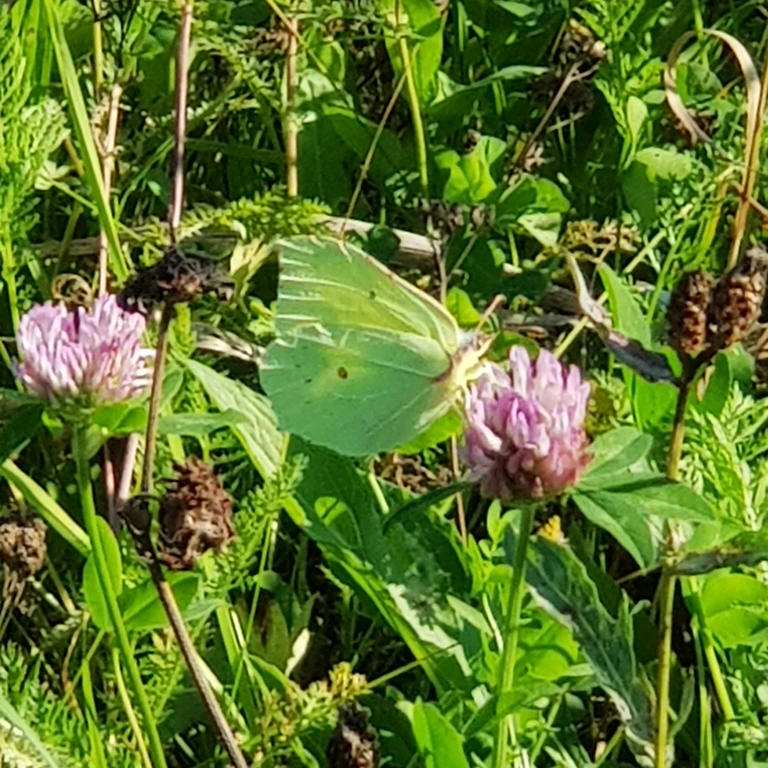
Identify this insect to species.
Gonepteryx rhamni
